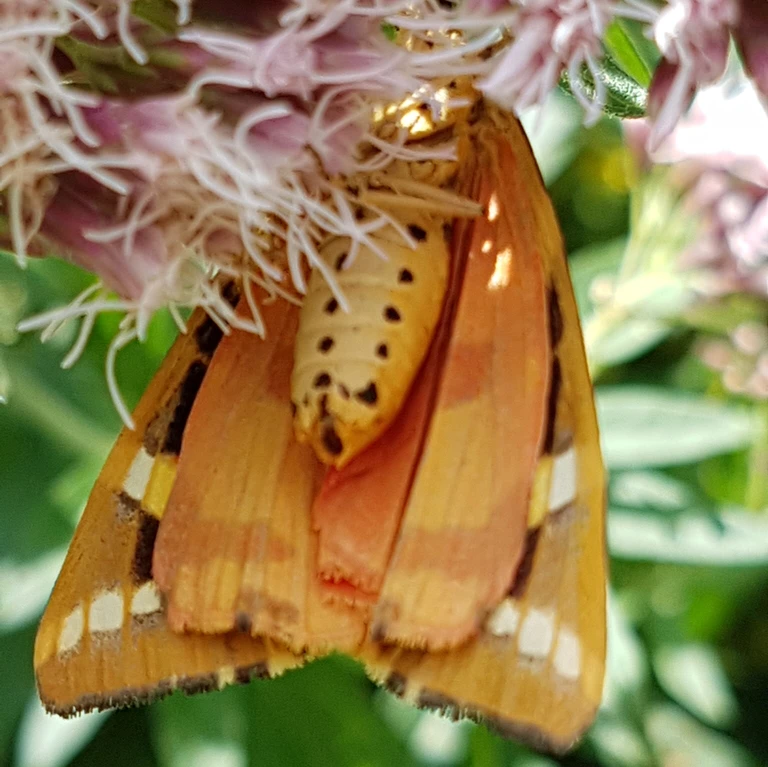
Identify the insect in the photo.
Euplagia quadripunctaria
